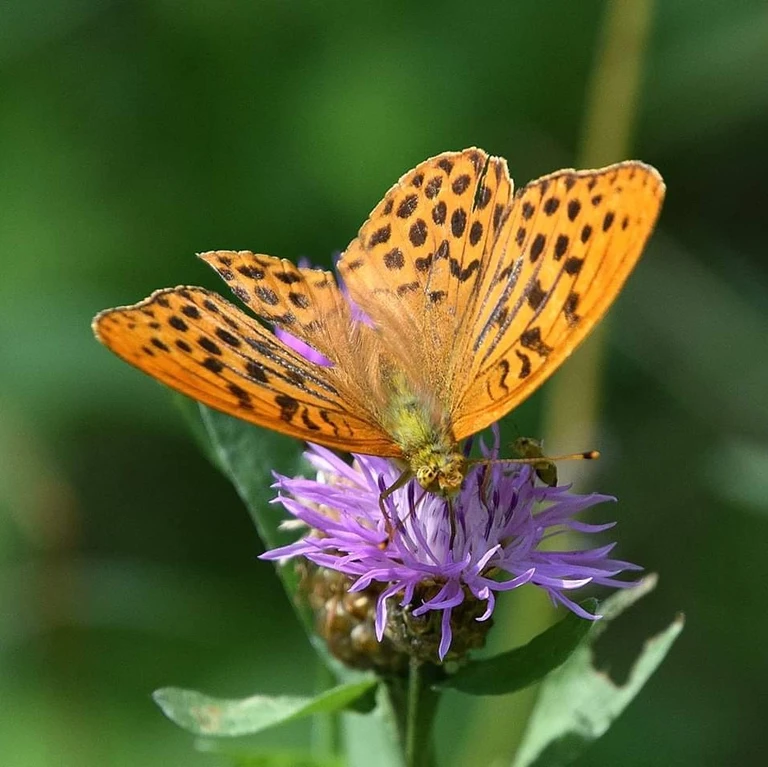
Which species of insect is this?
Argynnis paphia
